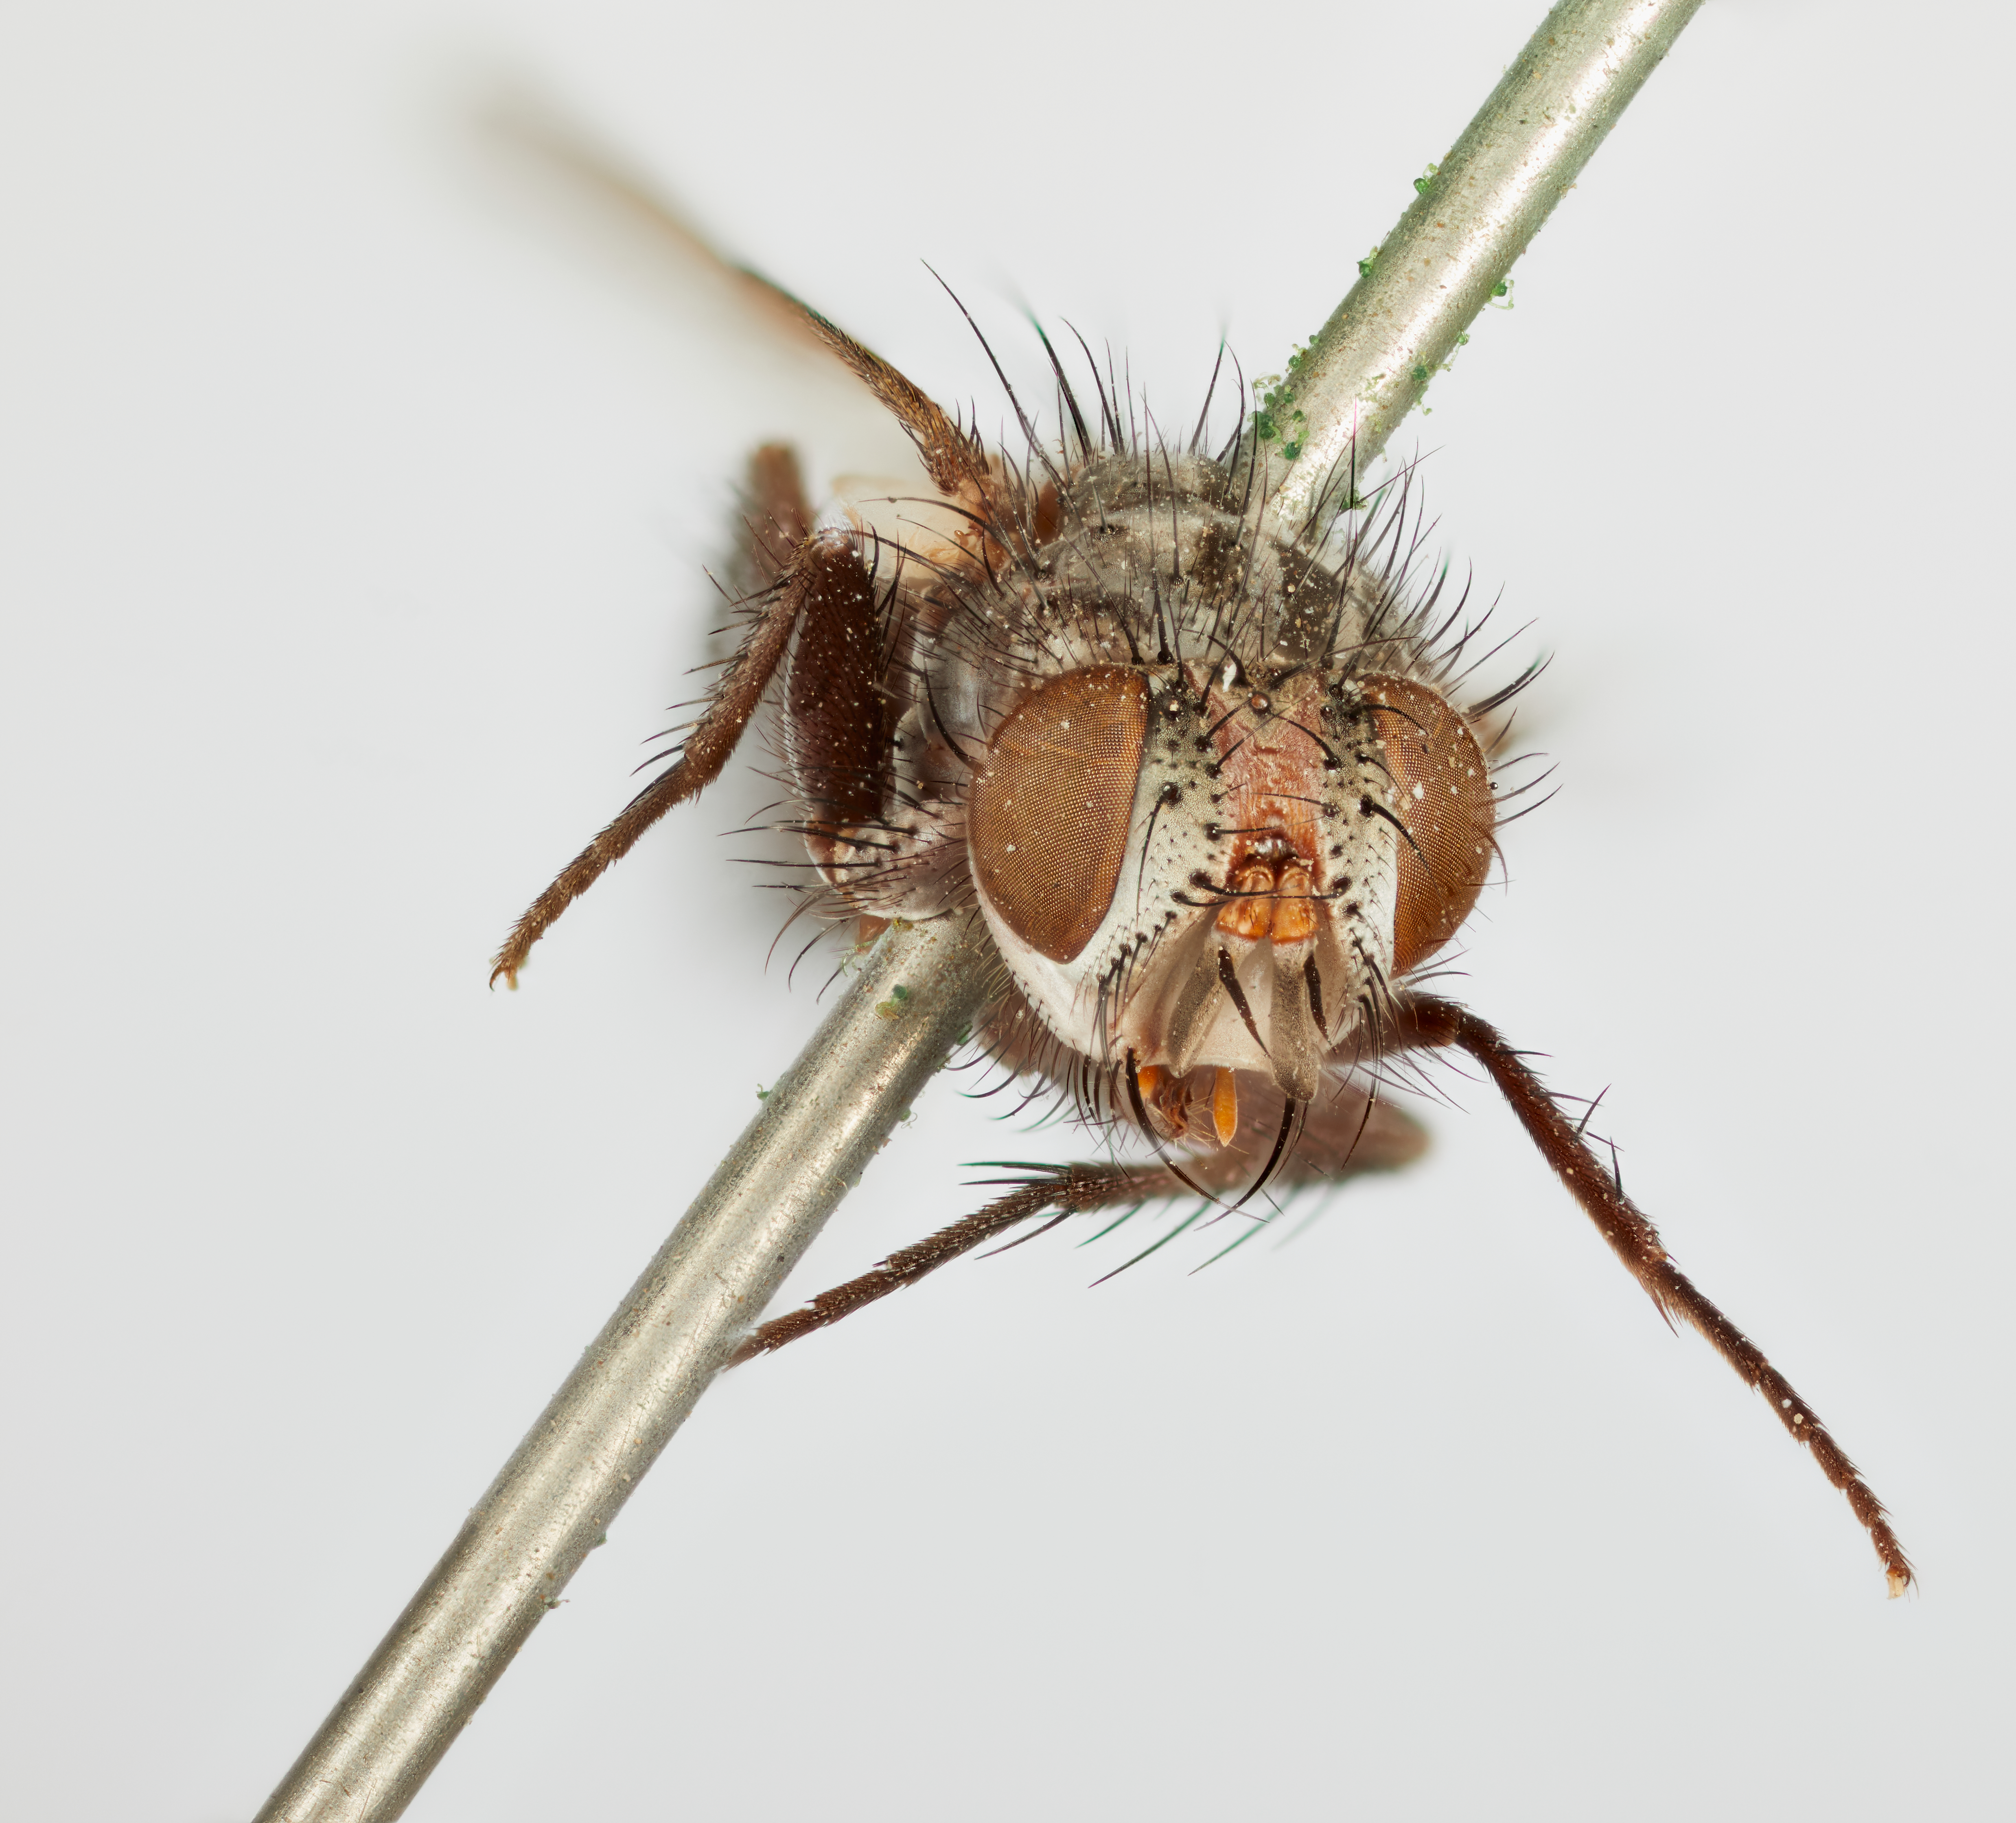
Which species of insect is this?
Paraplagia erucicola
